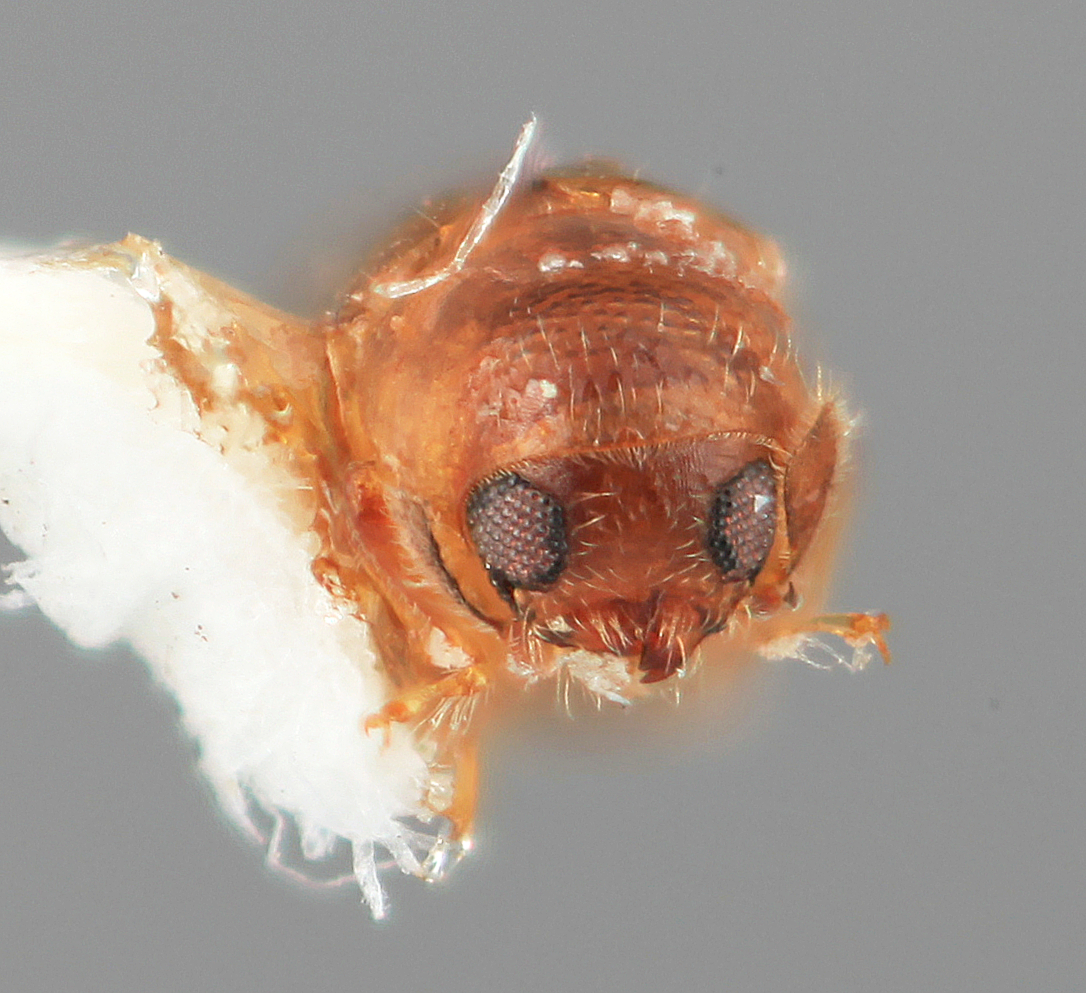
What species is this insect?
Microcorthylus dilutus
